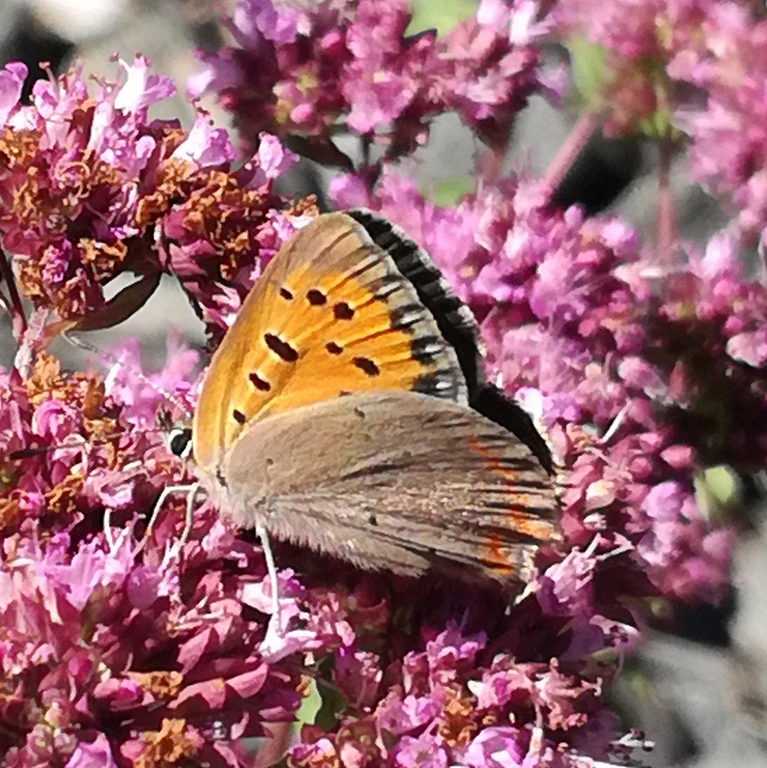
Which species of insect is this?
Lycaena phlaeas
